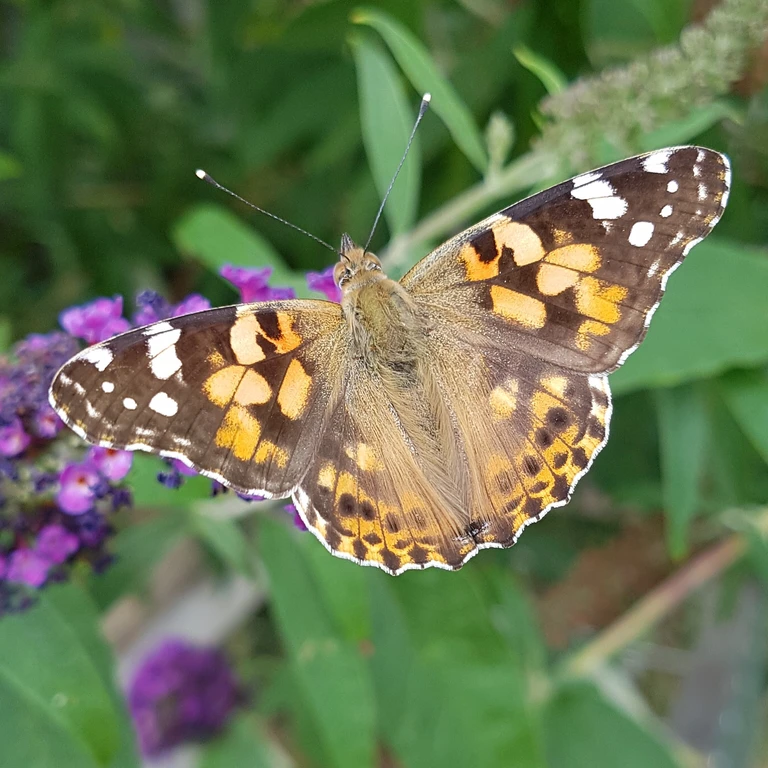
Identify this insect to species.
Vanessa cardui
